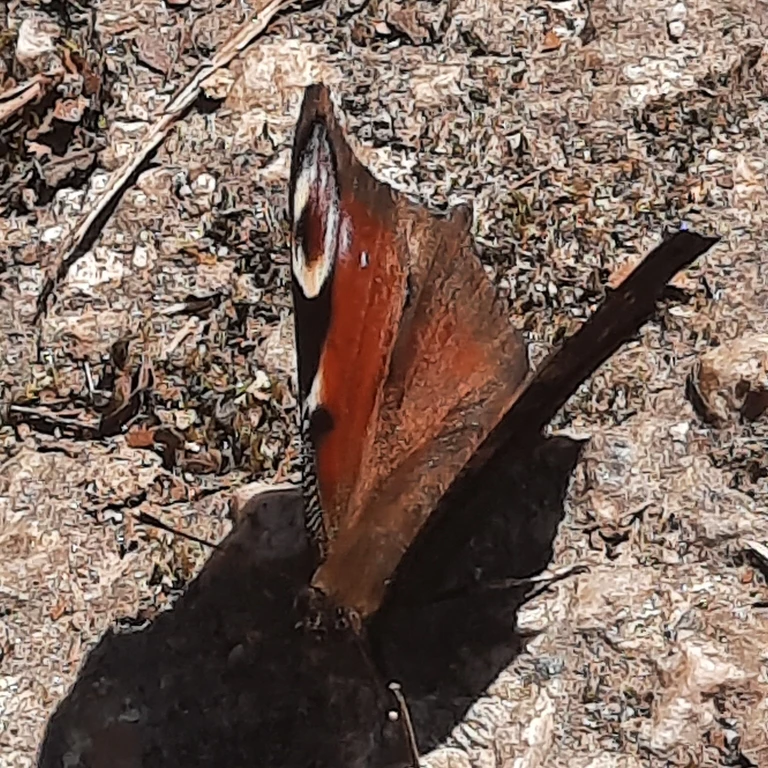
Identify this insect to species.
Aglais io
